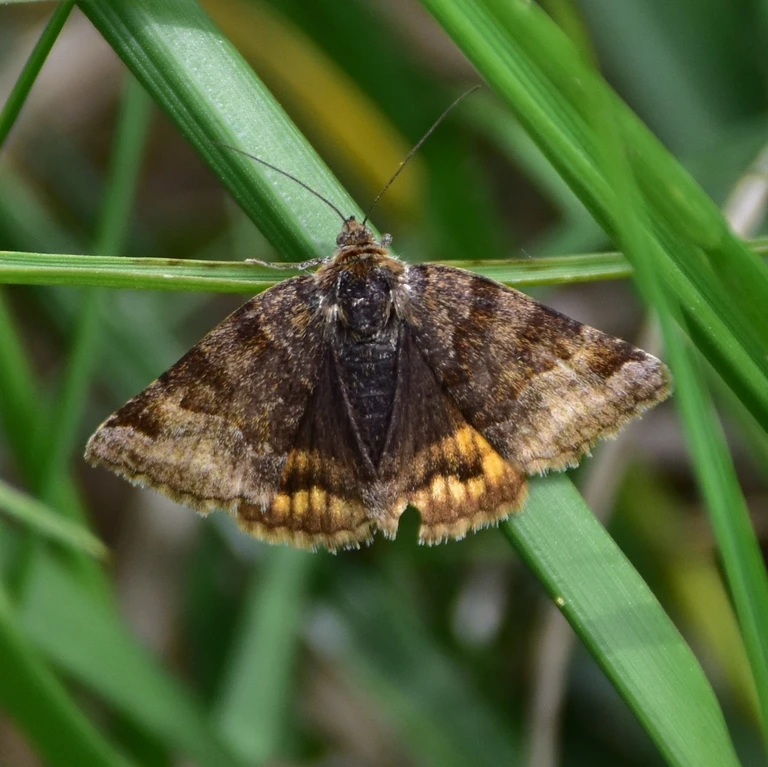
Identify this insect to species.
Euclidia glyphica
